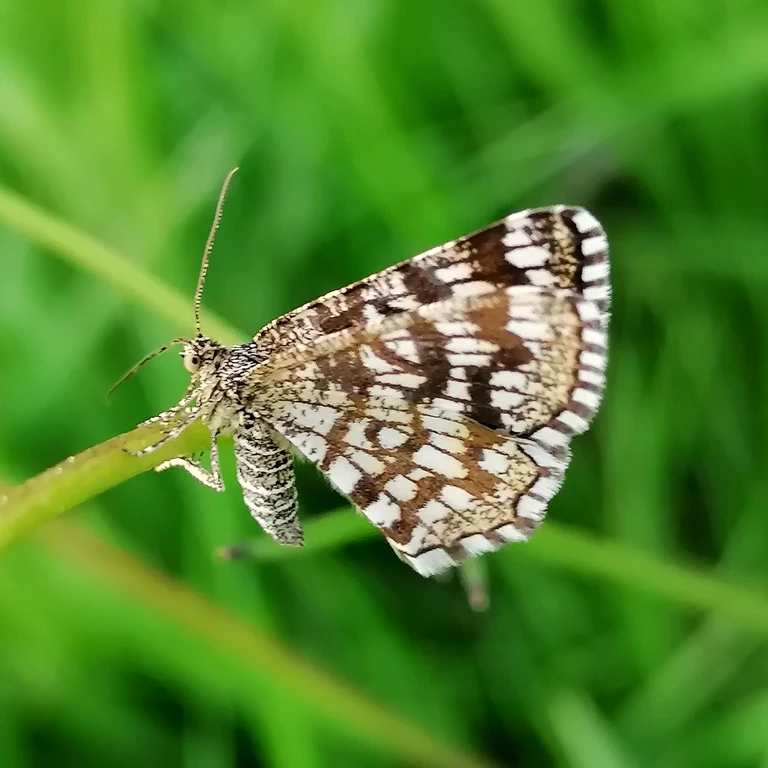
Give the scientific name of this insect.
Chiasmia clathrata
